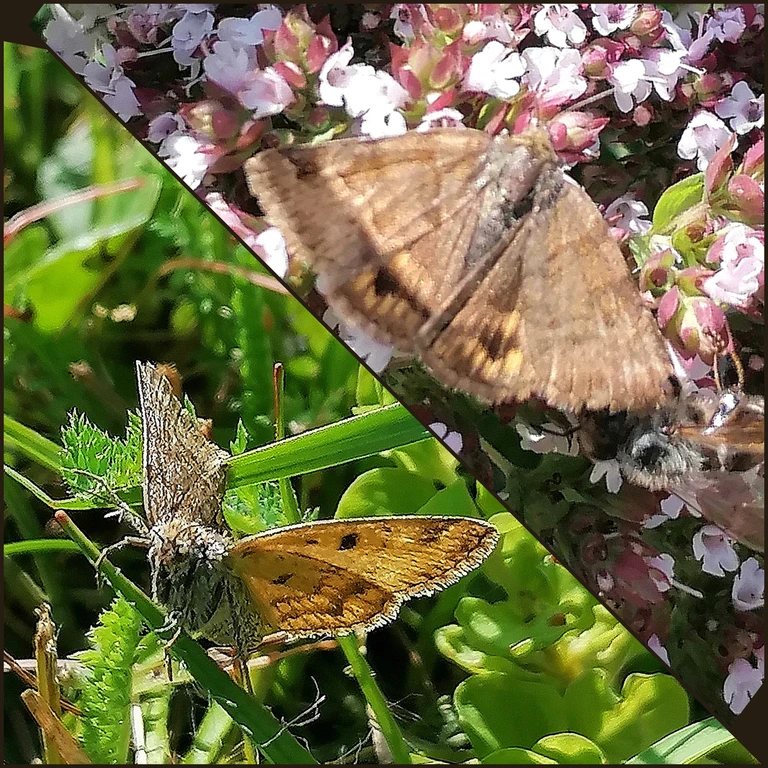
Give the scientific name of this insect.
Euclidia glyphica
